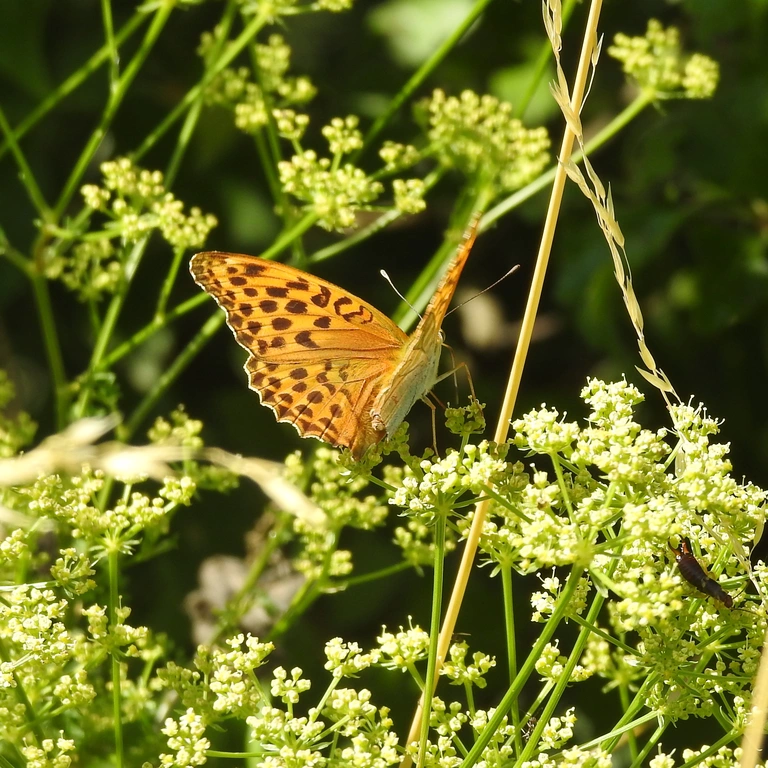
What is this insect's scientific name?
Argynnis paphia
